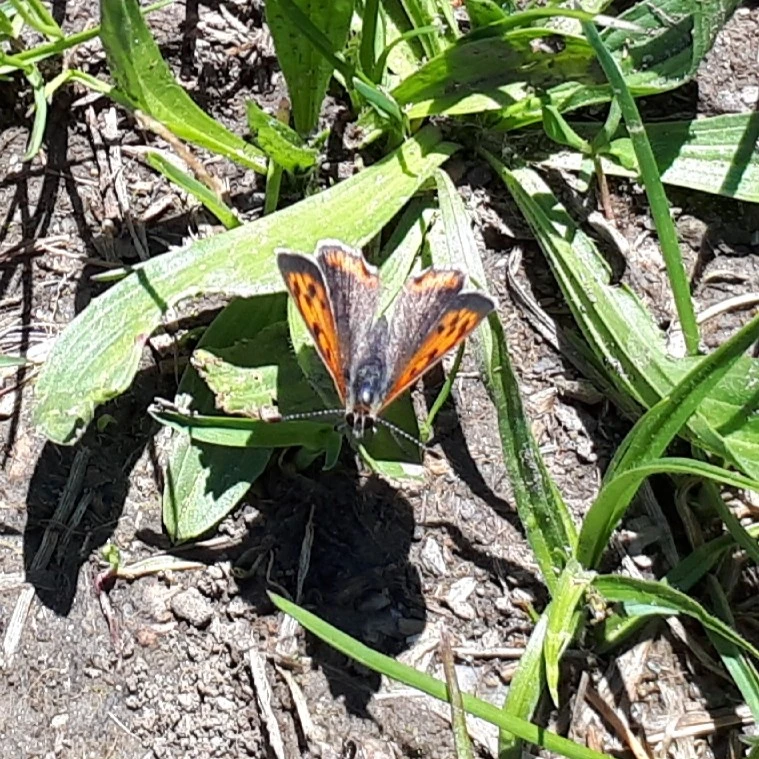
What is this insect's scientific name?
Lycaena phlaeas
